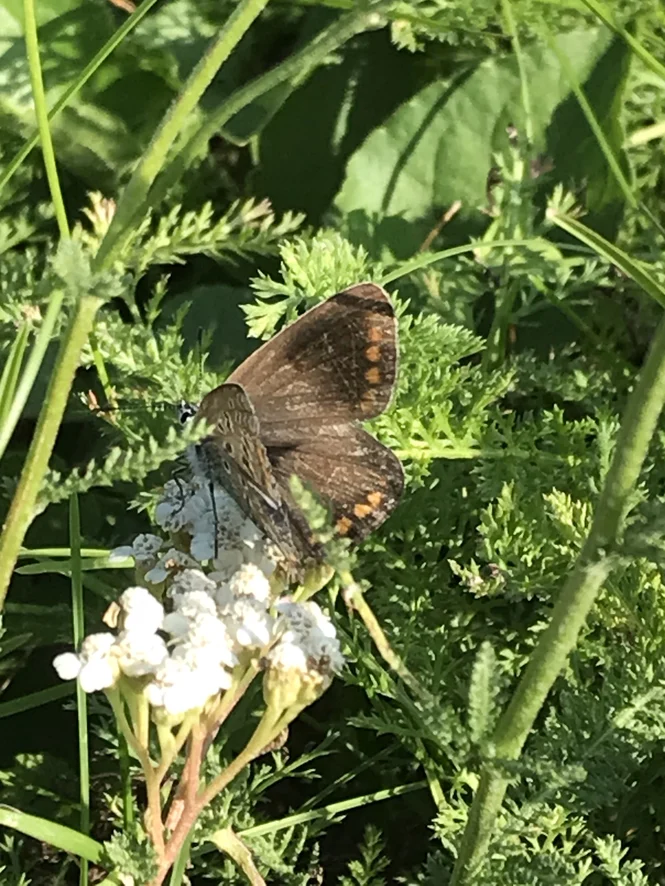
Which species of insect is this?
Polyommatus icarus
